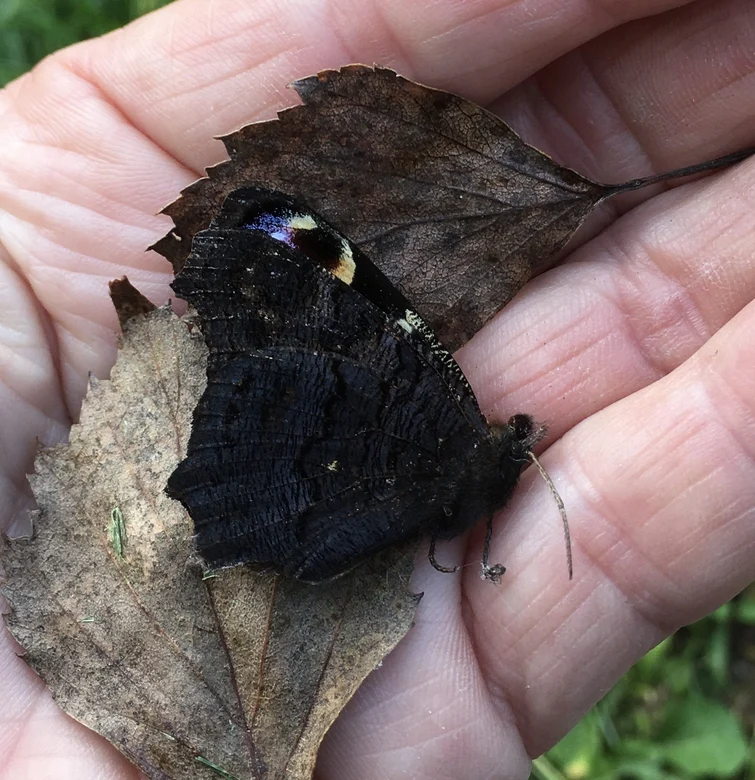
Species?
Aglais io
